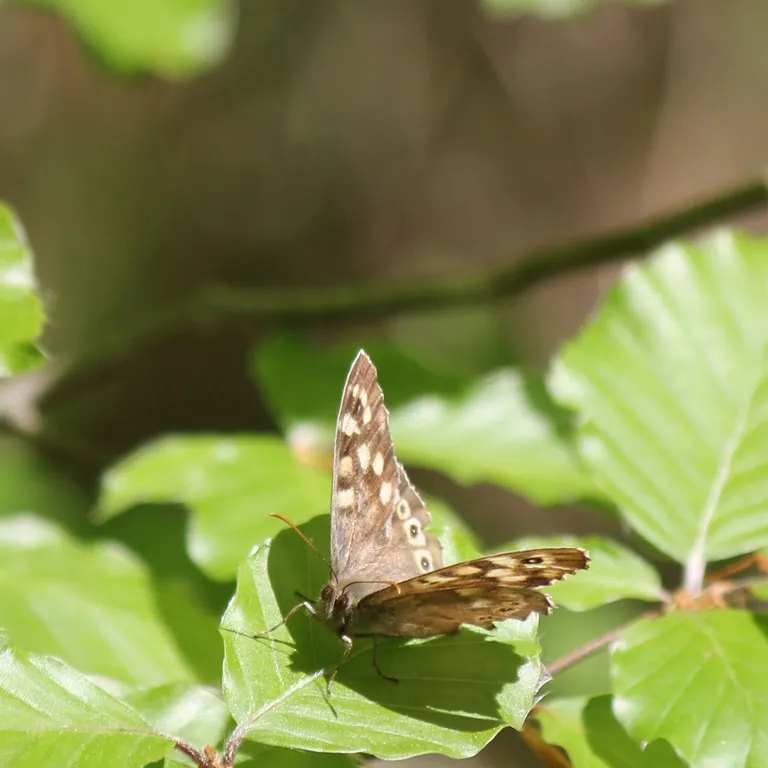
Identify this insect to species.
Pararge aegeria
